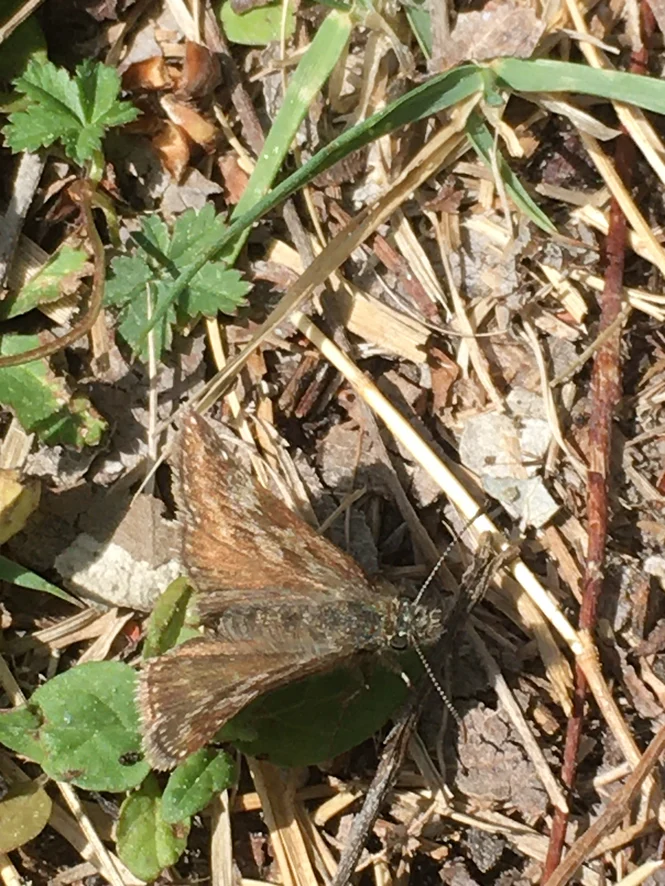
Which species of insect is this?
Erynnis tages
